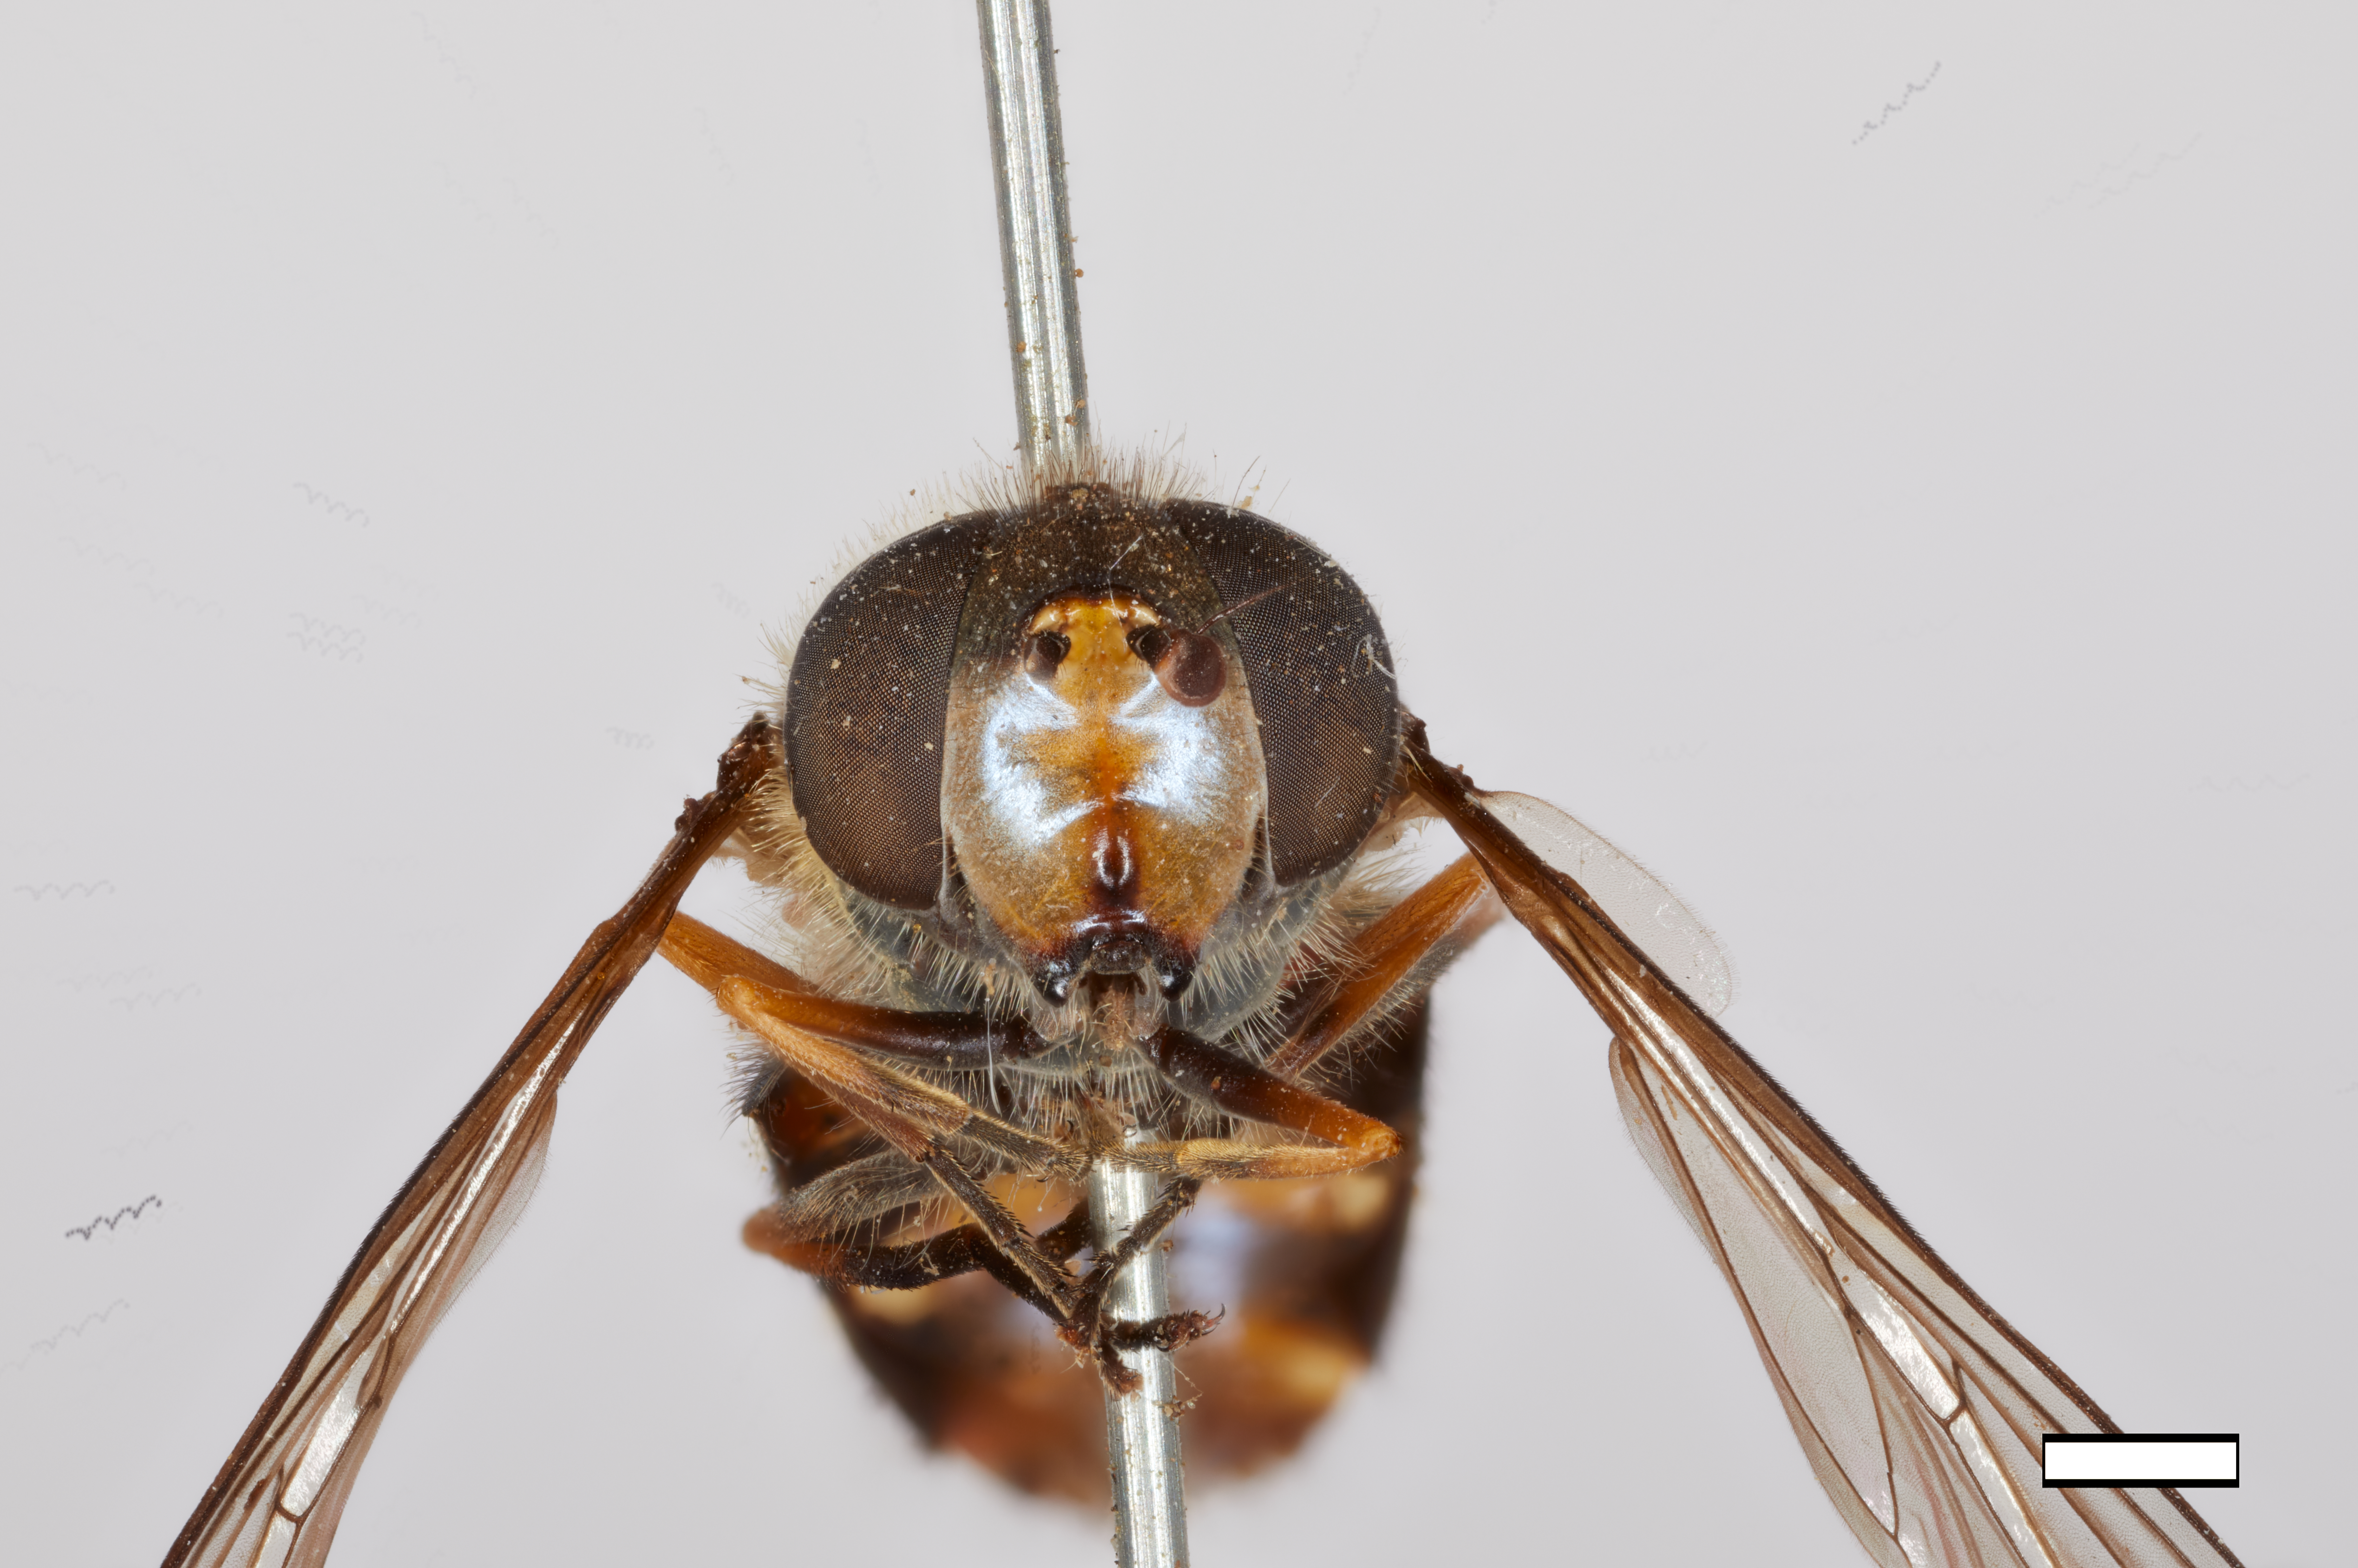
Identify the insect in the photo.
Syrphus sodalis
